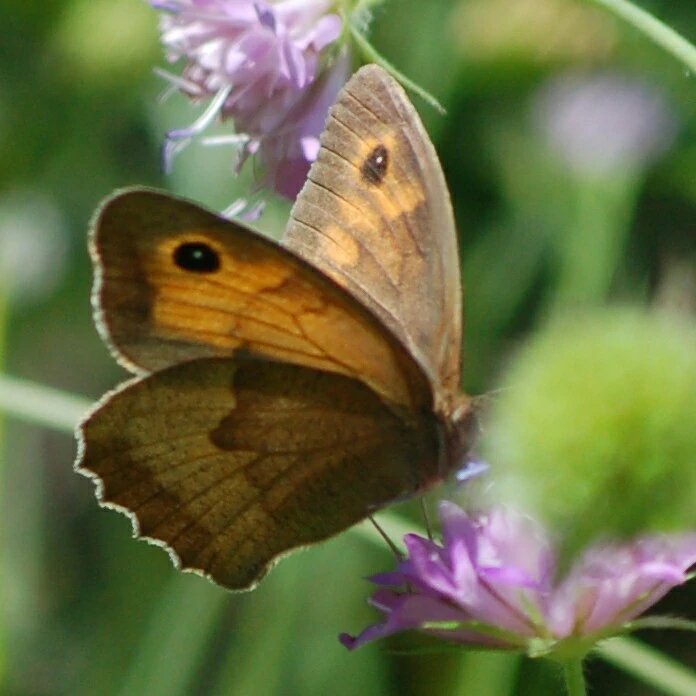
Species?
Maniola jurtina
